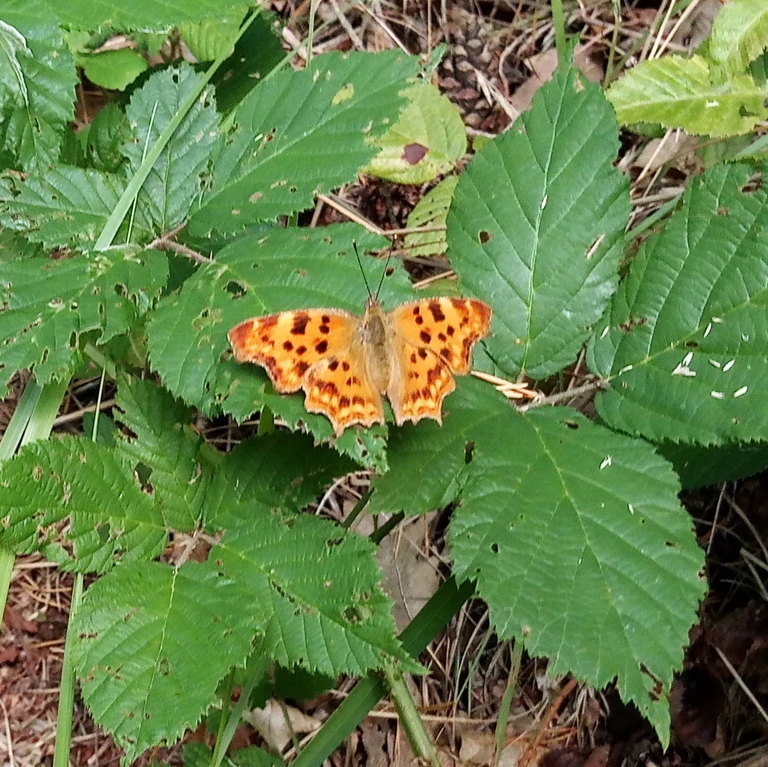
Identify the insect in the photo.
Polygonia c-album
